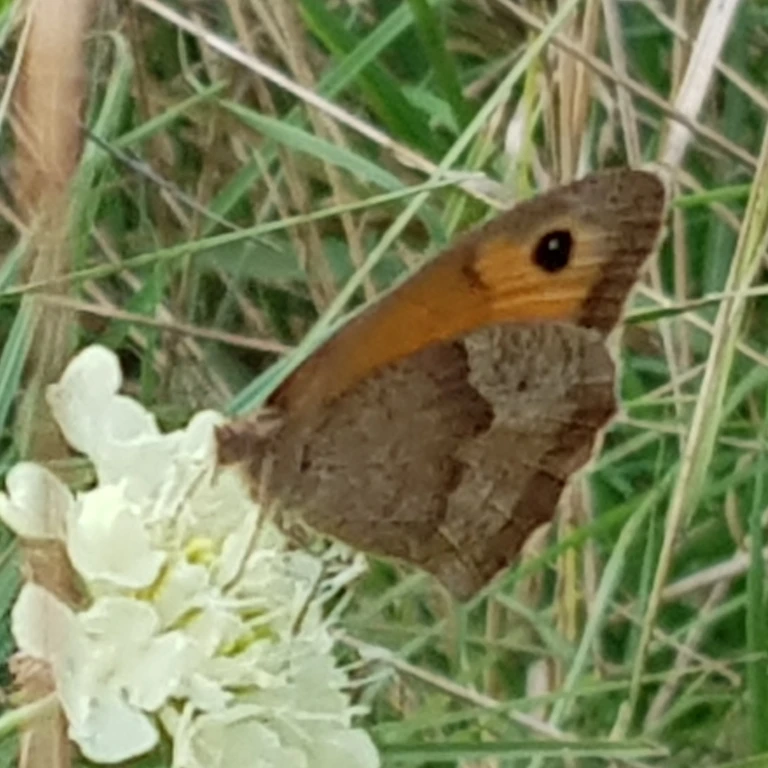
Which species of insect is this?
Maniola jurtina
